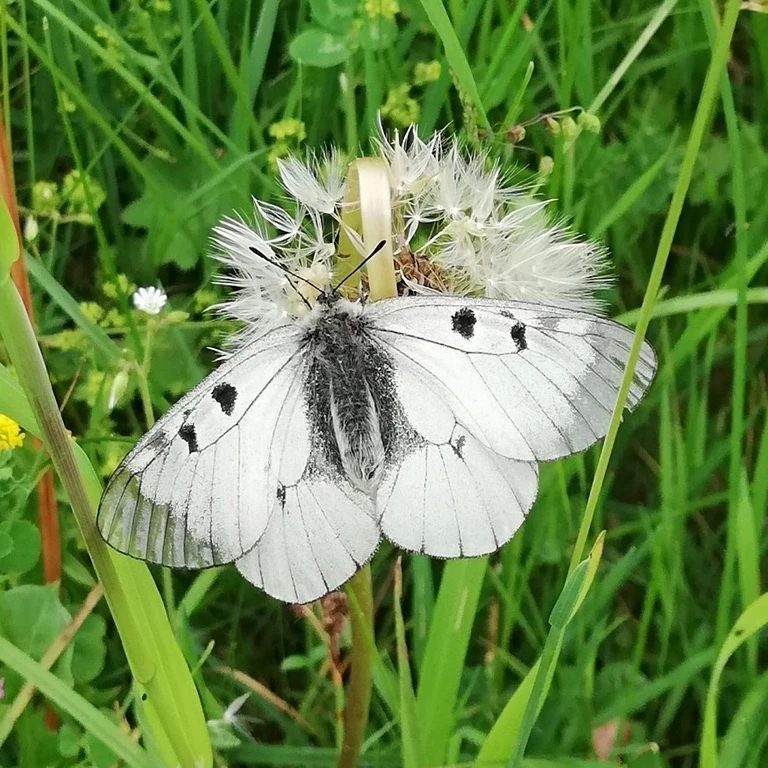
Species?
Parnassius mnemosyne
